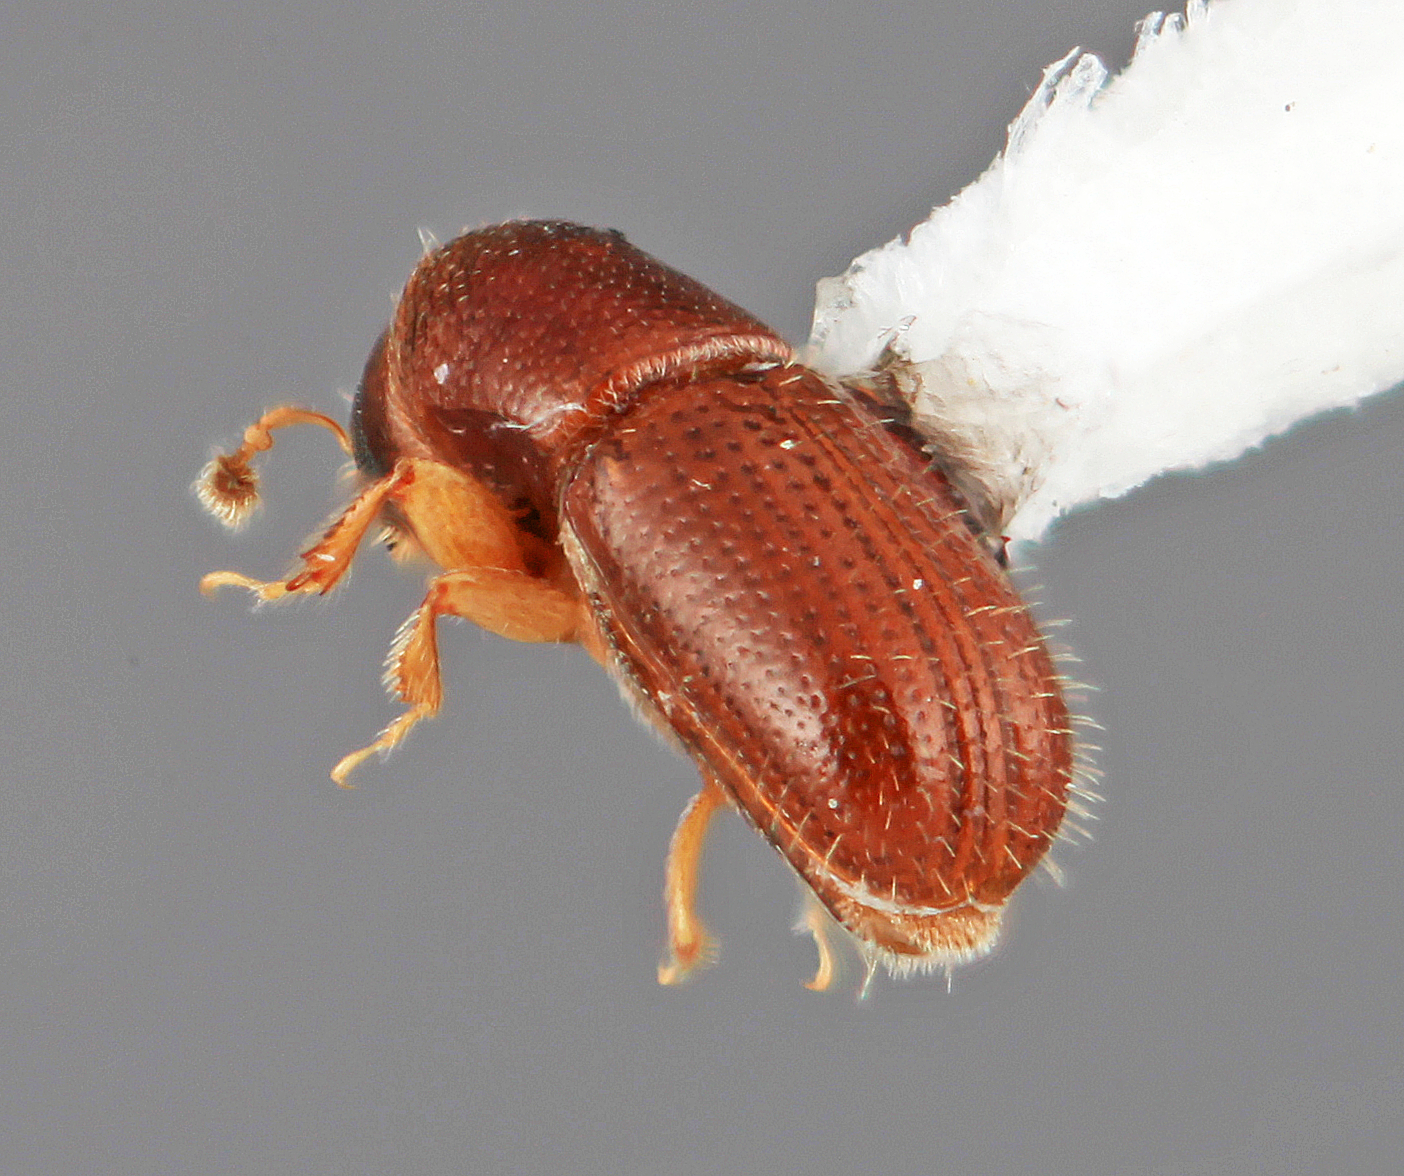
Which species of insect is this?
Scolytodes pusillimus
